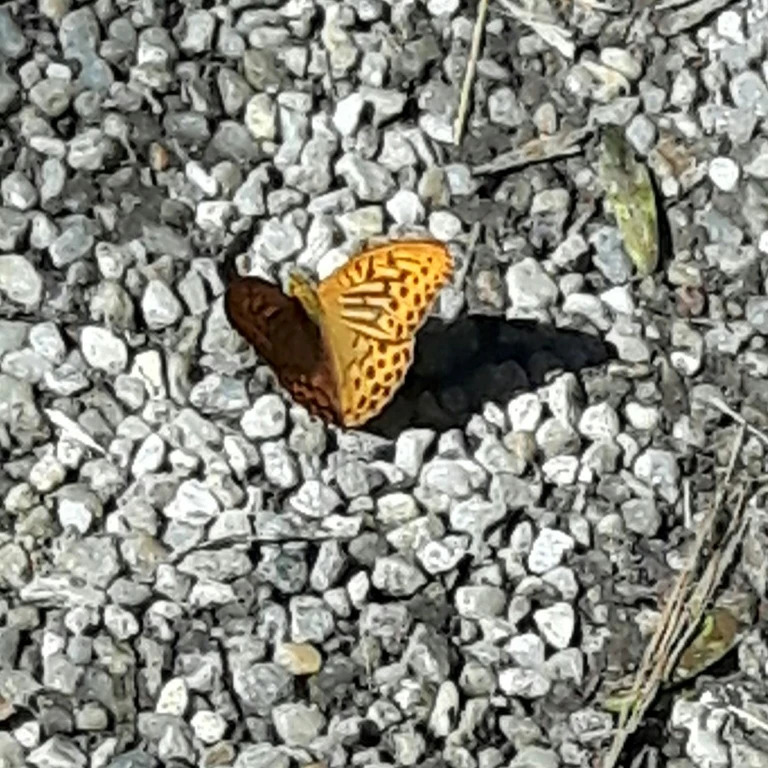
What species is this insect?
Argynnis paphia
